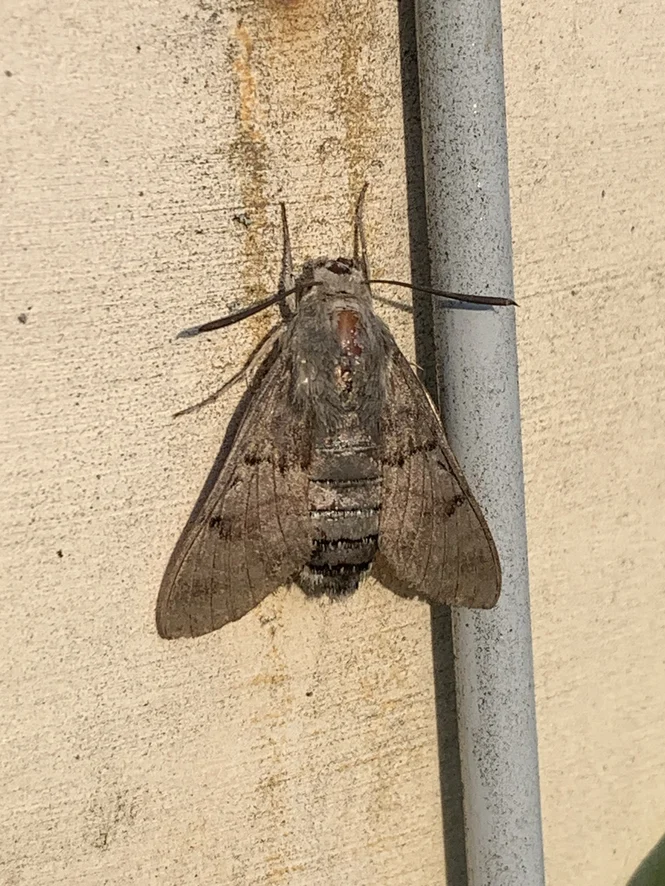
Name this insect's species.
Macroglossum stellatarum
